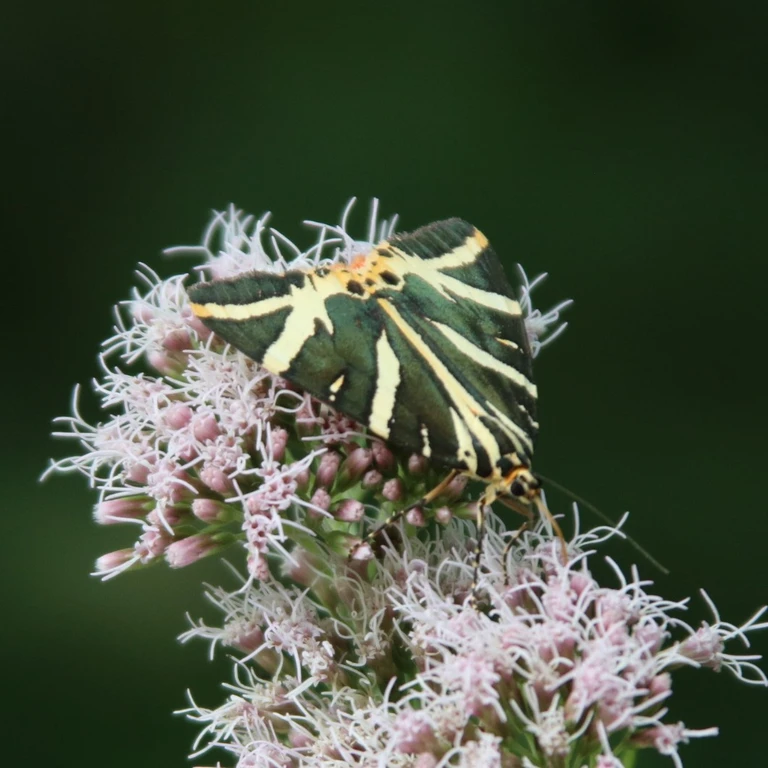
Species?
Euplagia quadripunctaria
